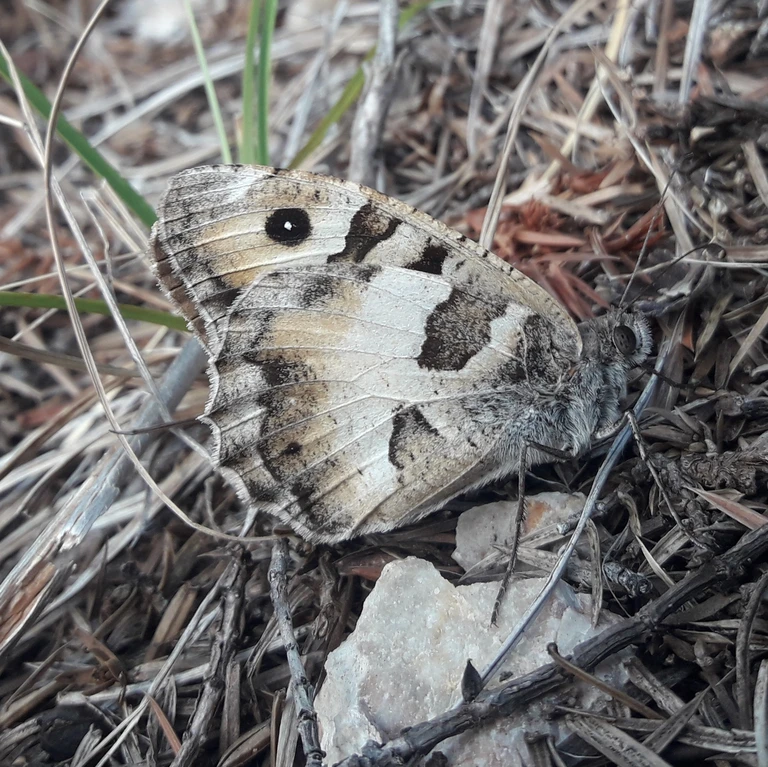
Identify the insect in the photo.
Chazara briseis (also Satyrus briseis)
